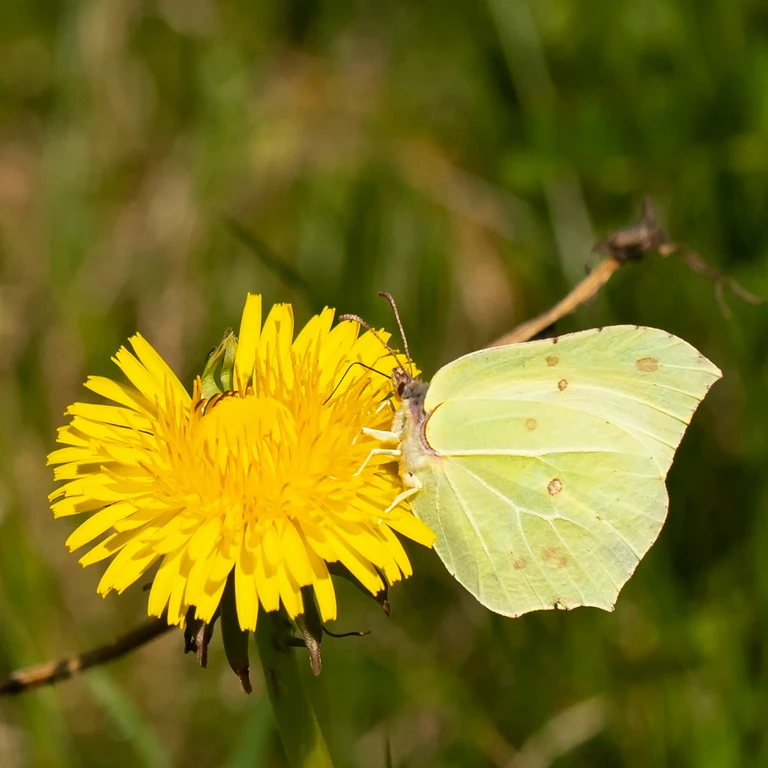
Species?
Gonepteryx rhamni
